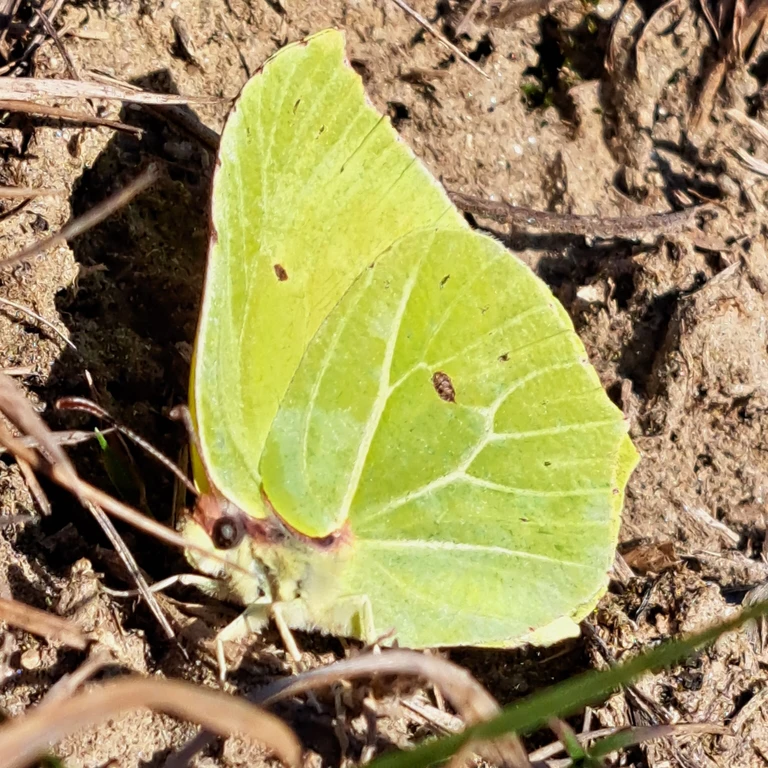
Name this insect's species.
Gonepteryx rhamni
